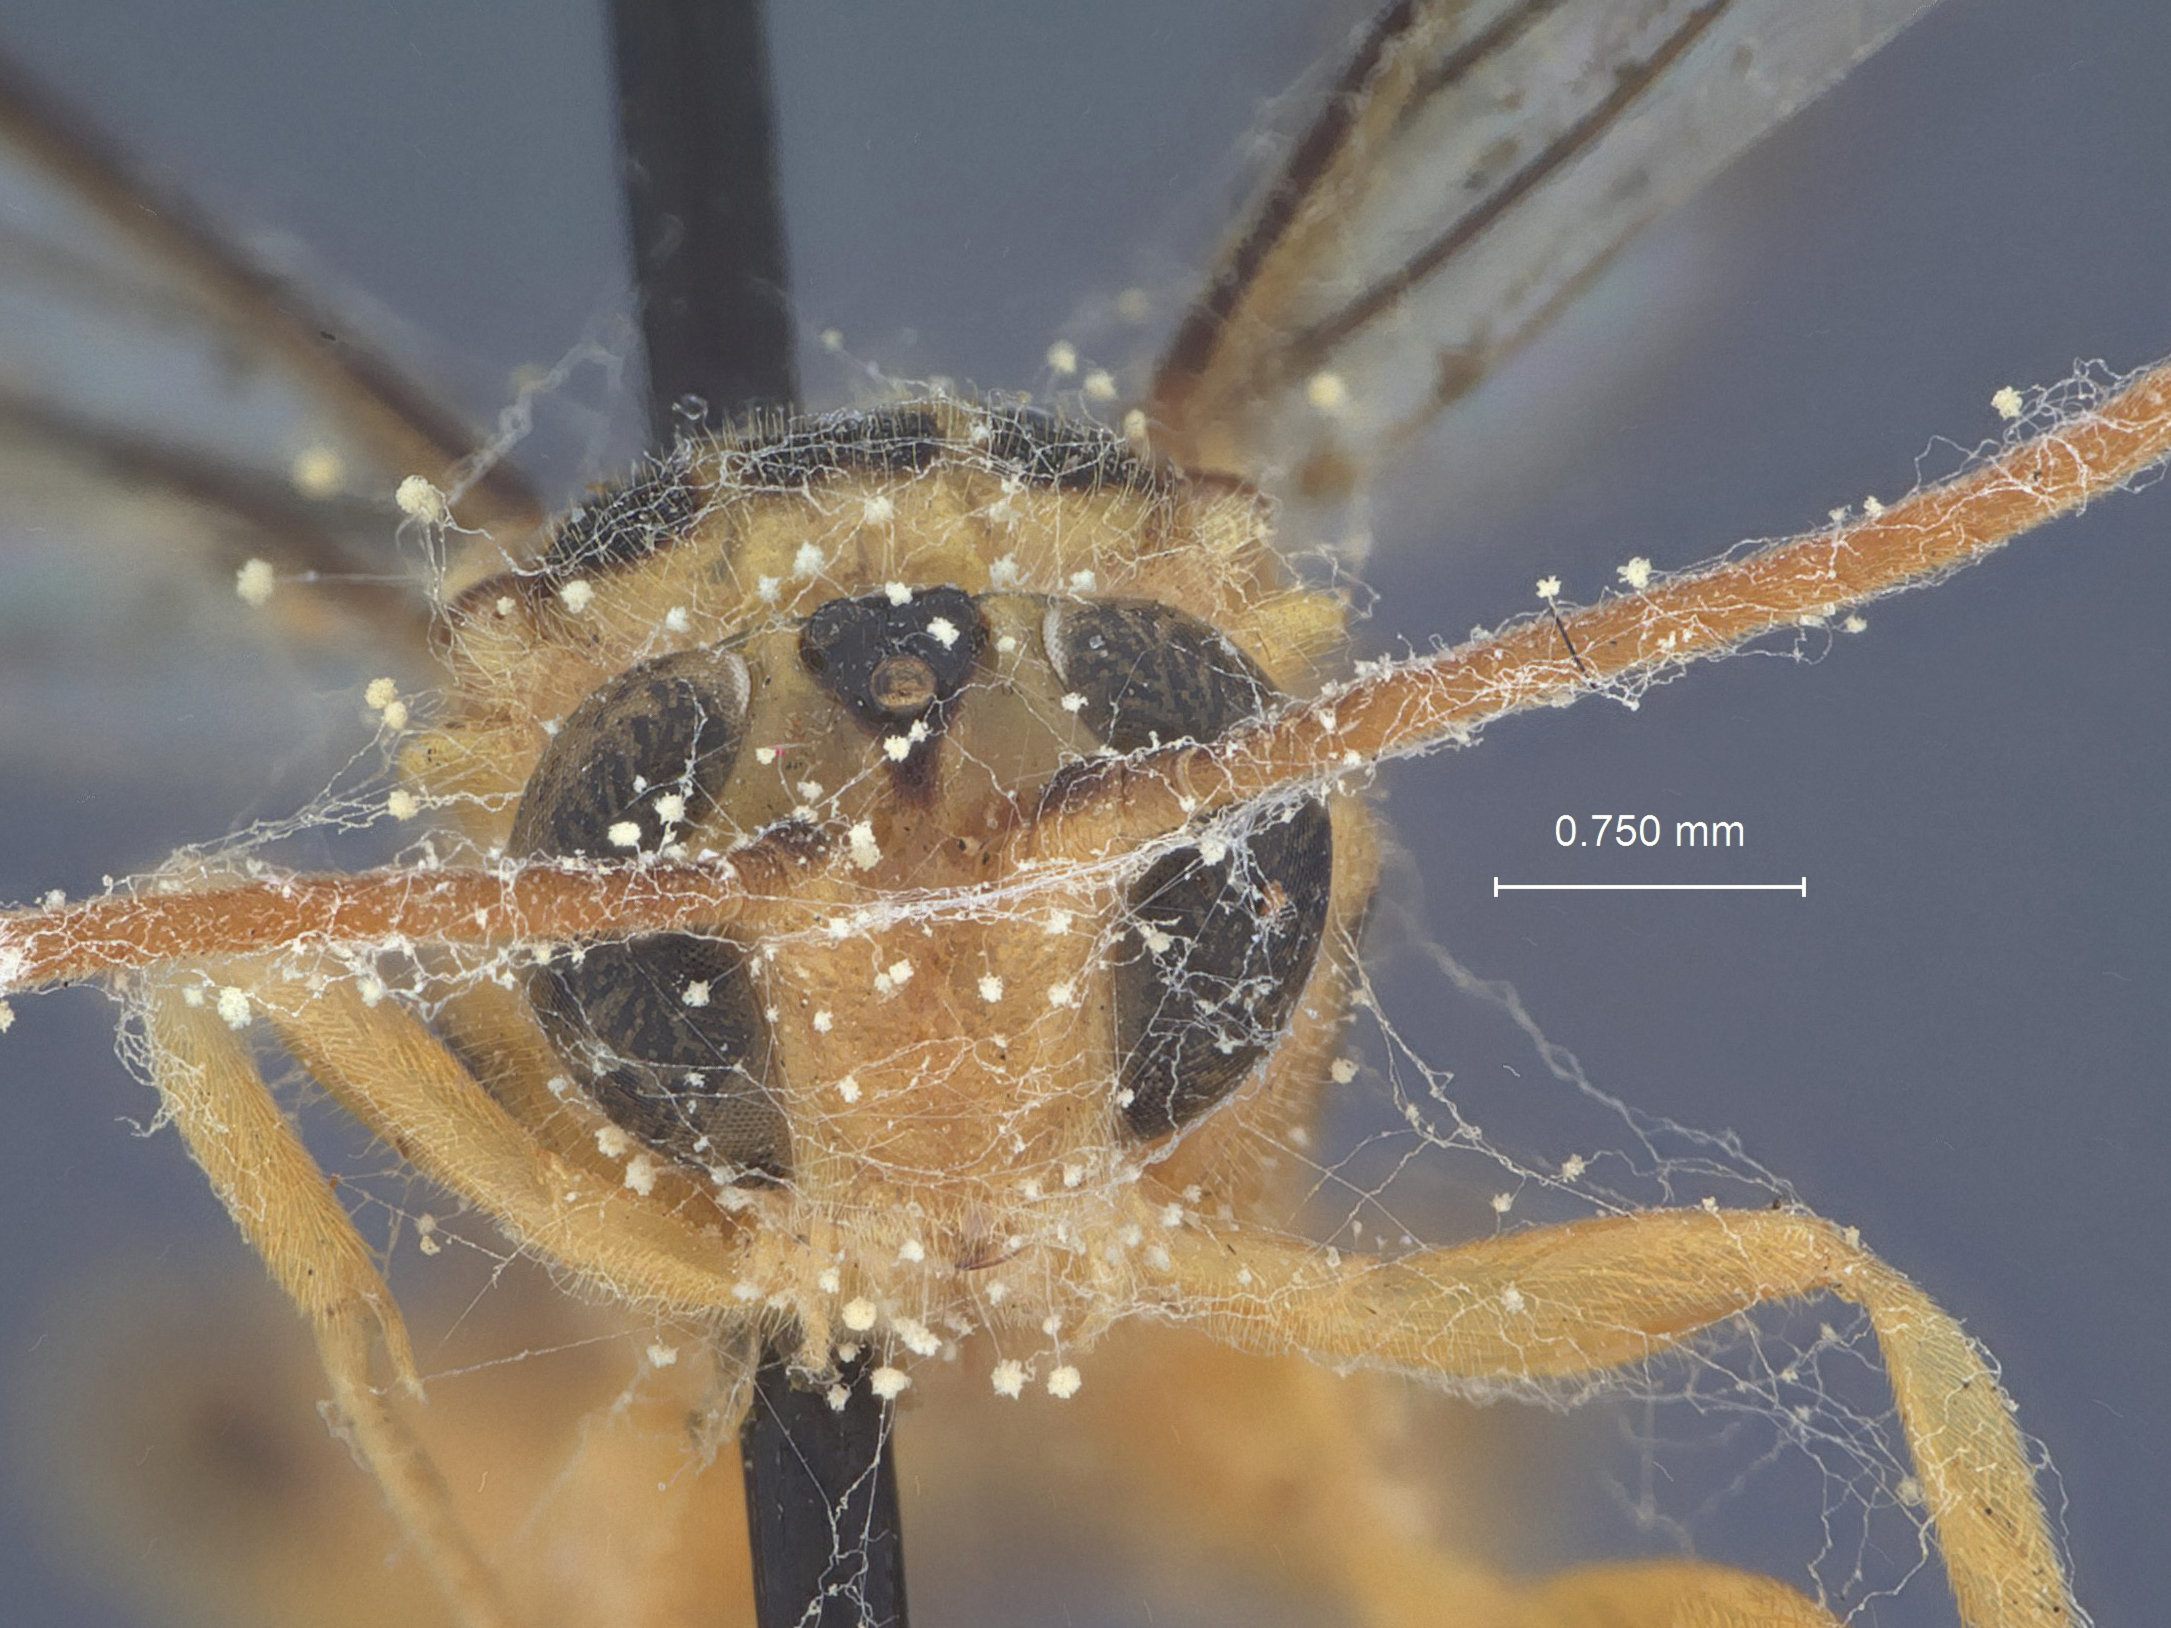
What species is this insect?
Xanthopimpla attenuata
